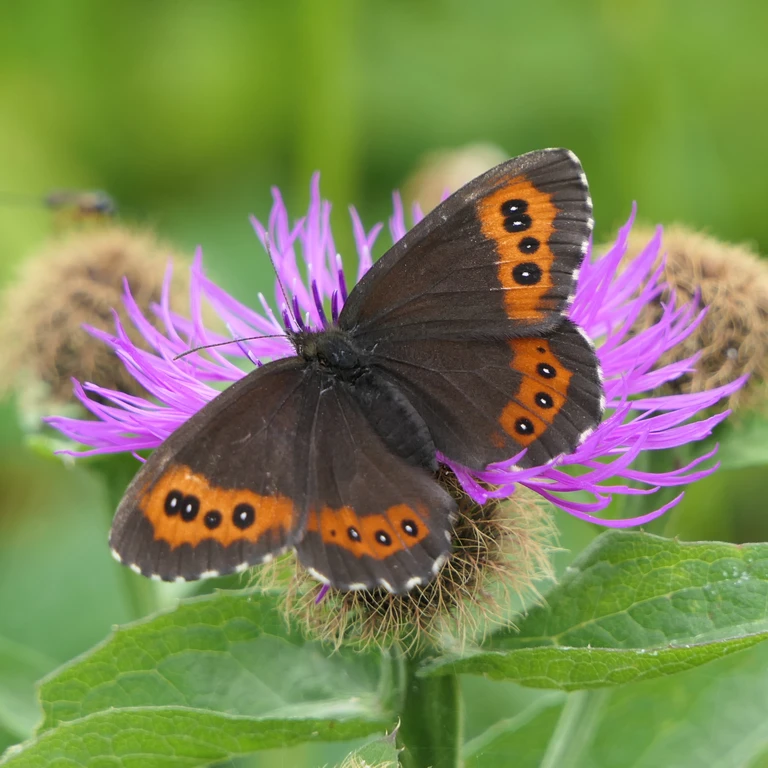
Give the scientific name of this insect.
Erebia ligea
